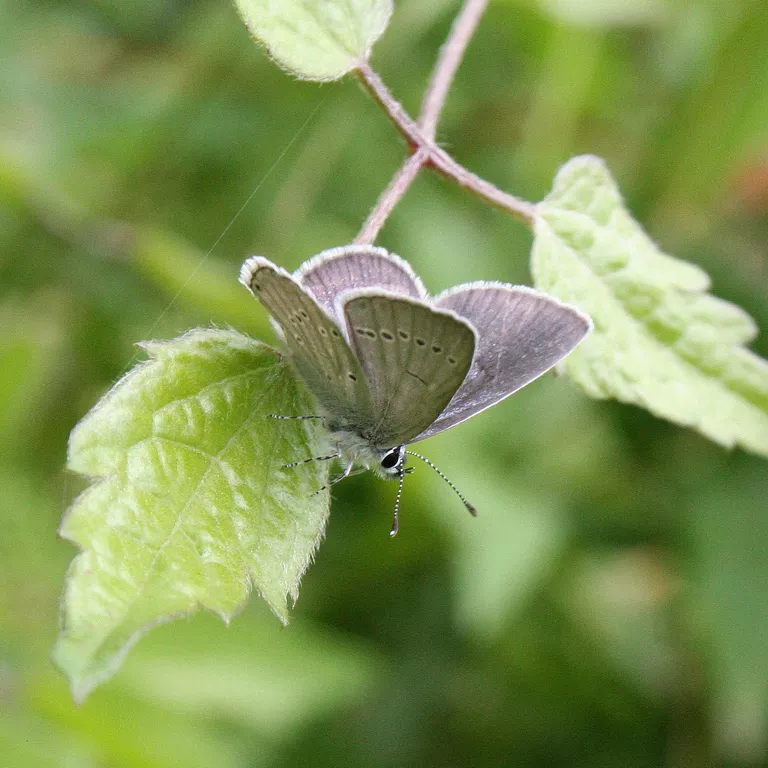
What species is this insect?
Cupido minimus
